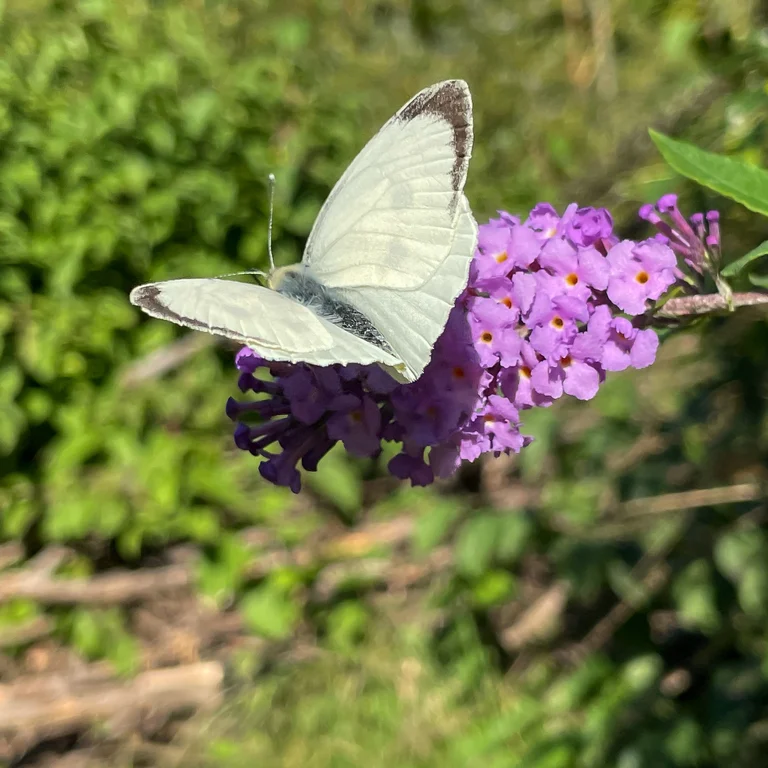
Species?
Pieris brassicae
